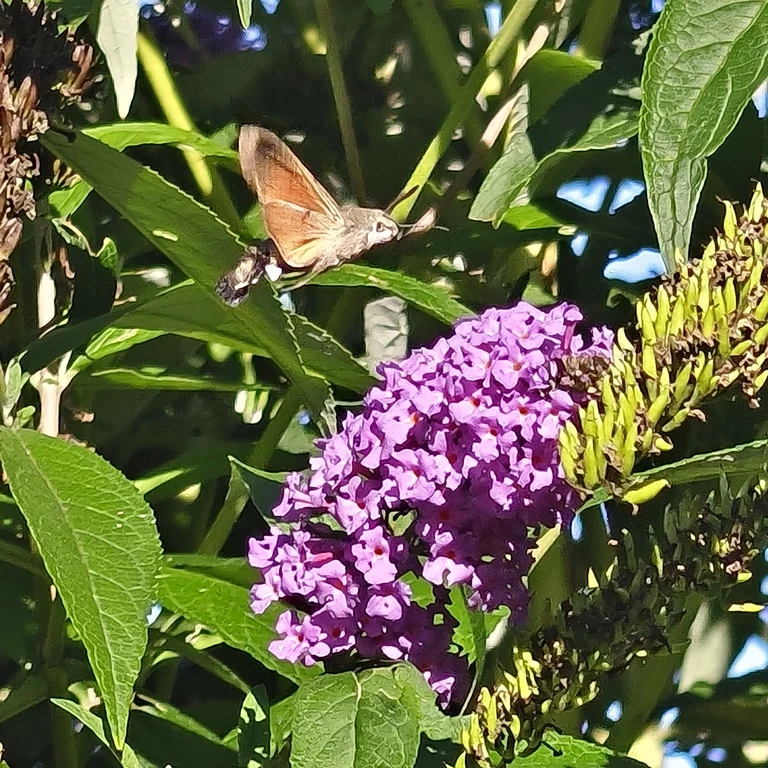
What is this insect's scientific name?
Macroglossum stellatarum
